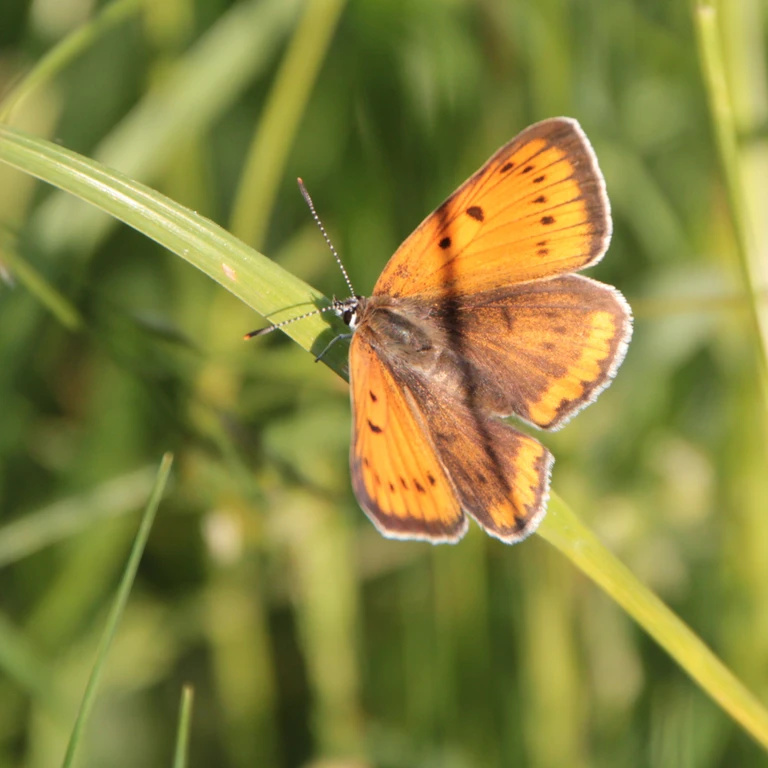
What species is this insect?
Lycaena dispar
